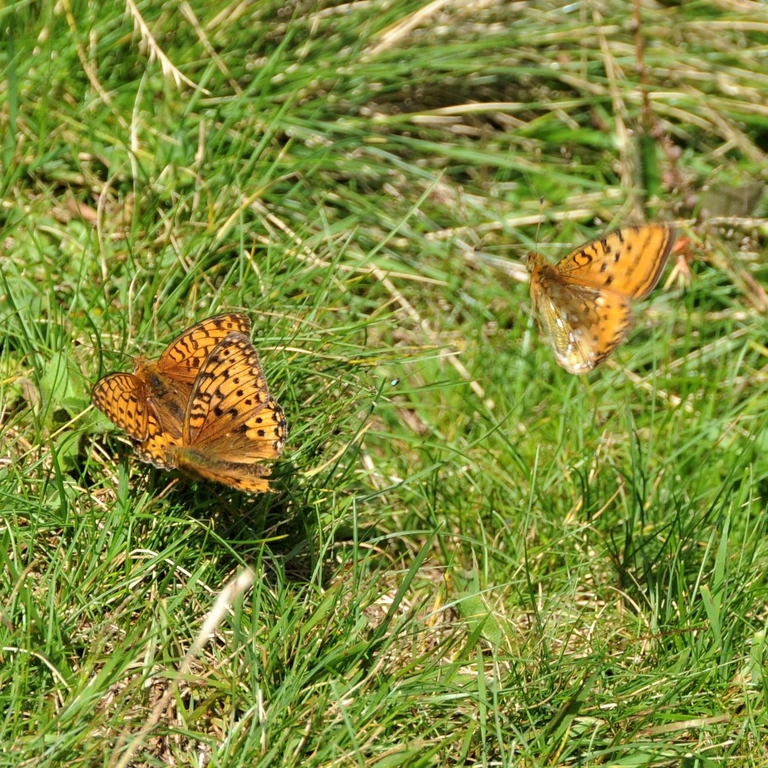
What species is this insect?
Speyeria aglaja
